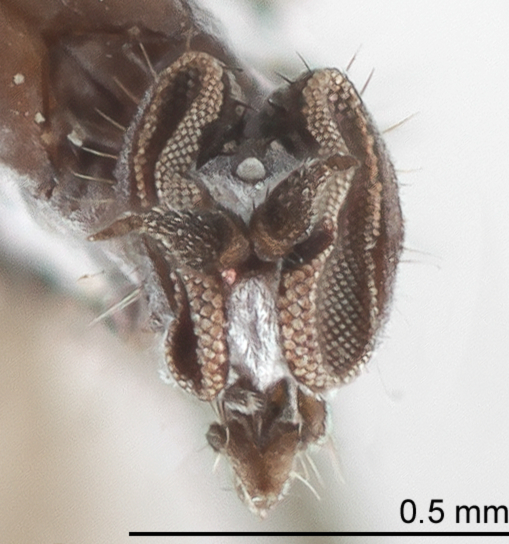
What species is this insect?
Philetus schizophorus
